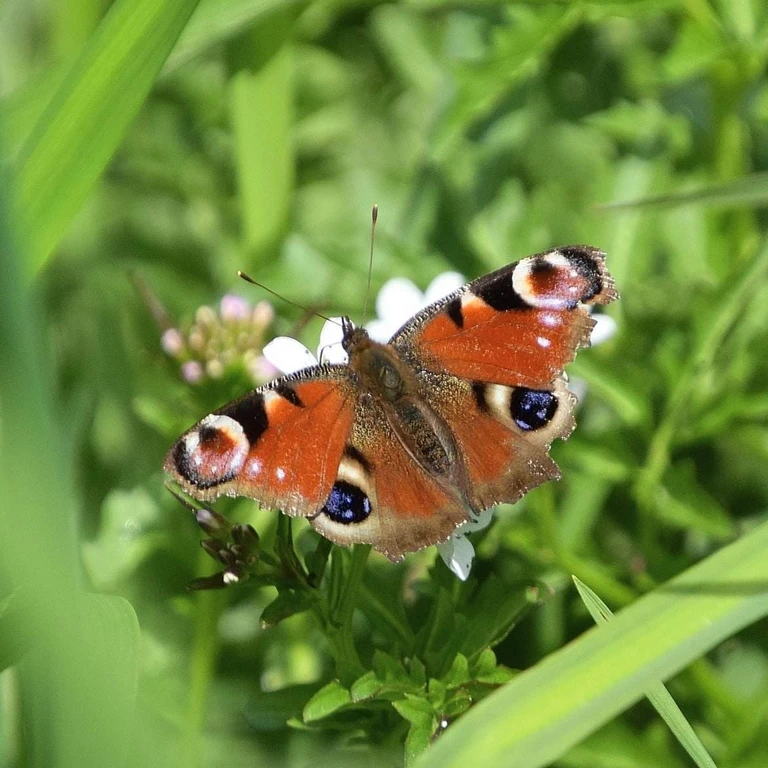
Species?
Aglais io
